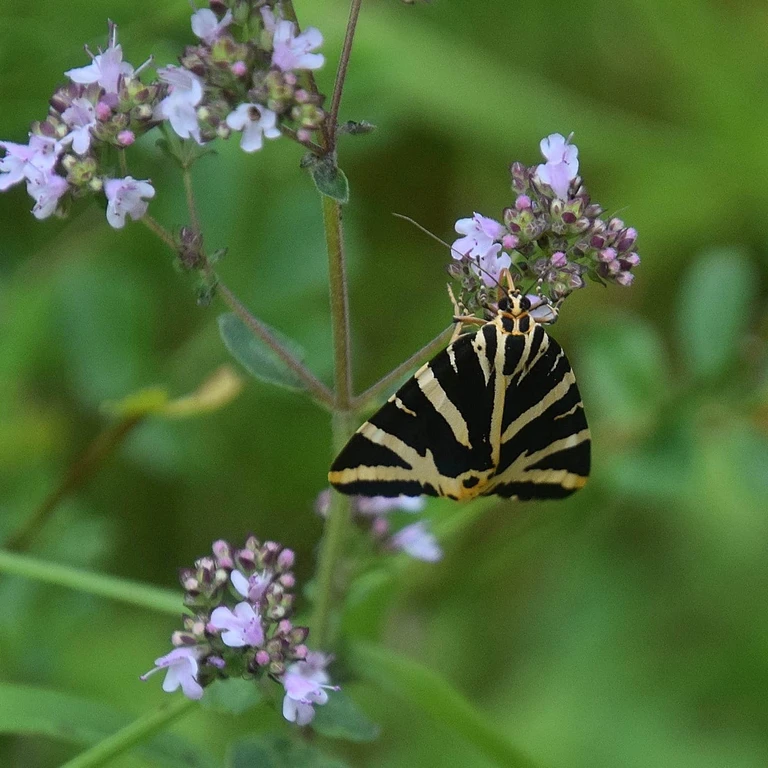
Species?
Euplagia quadripunctaria
